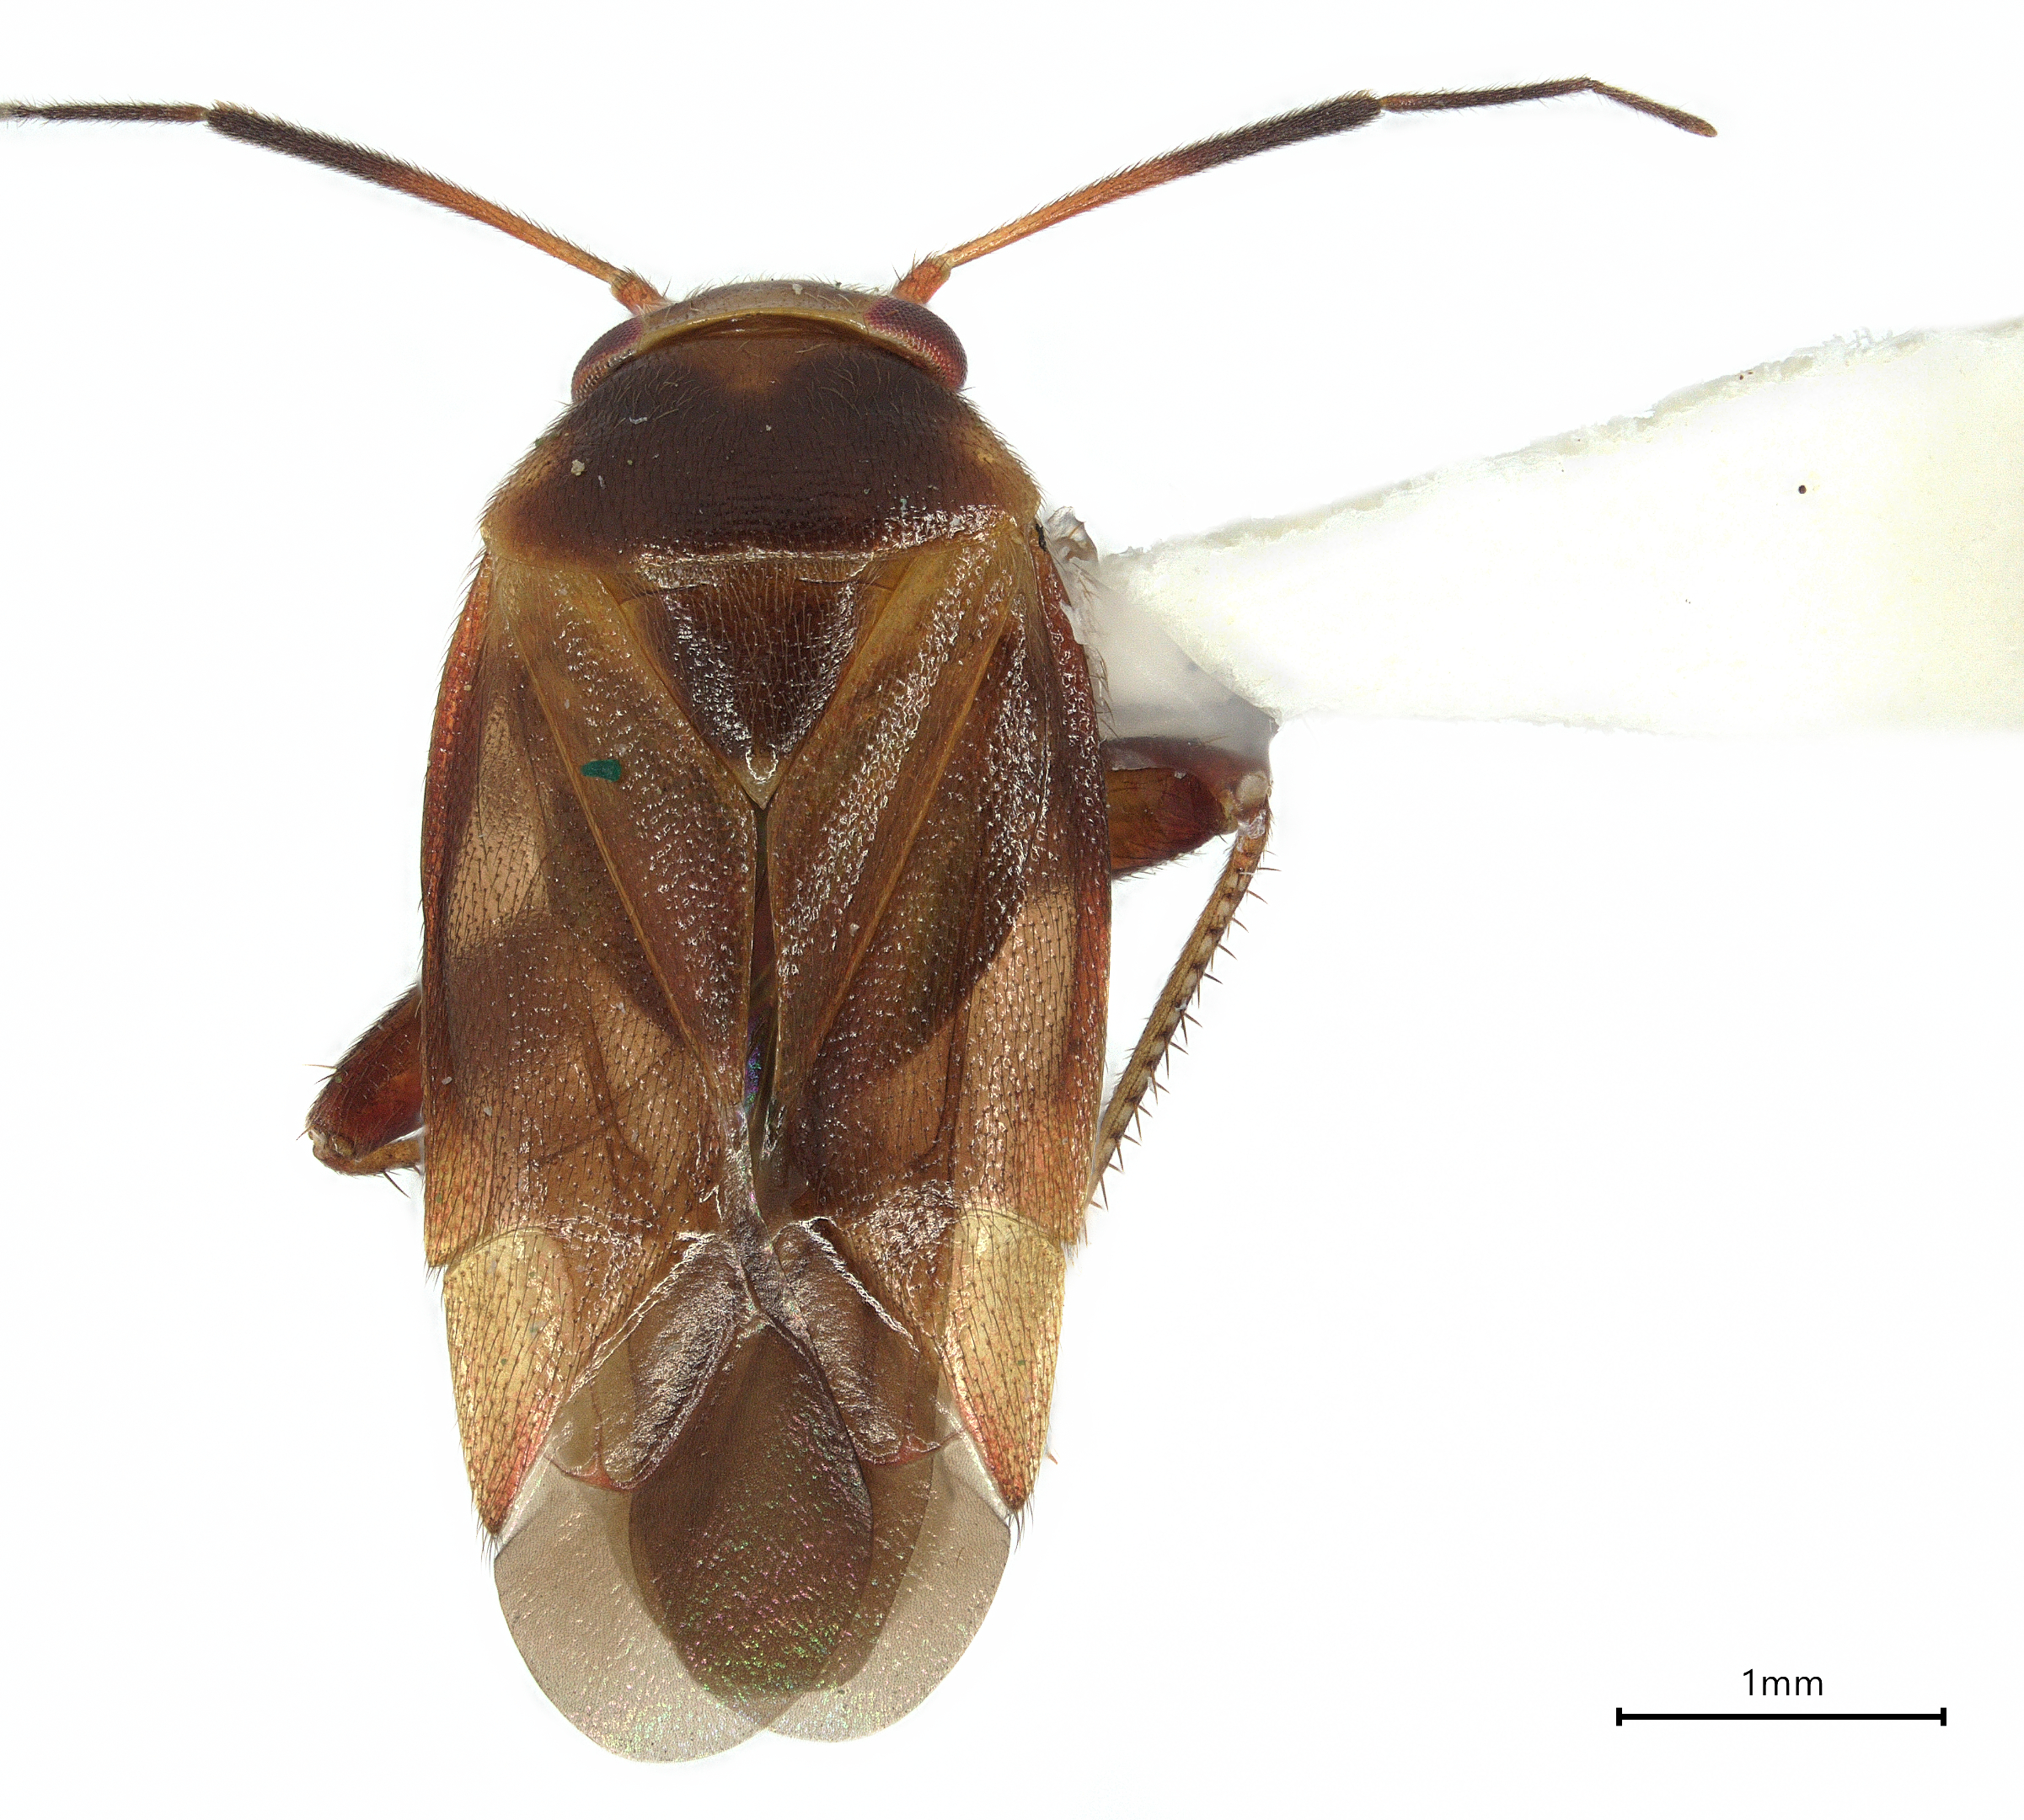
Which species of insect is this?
Sarona adonias
